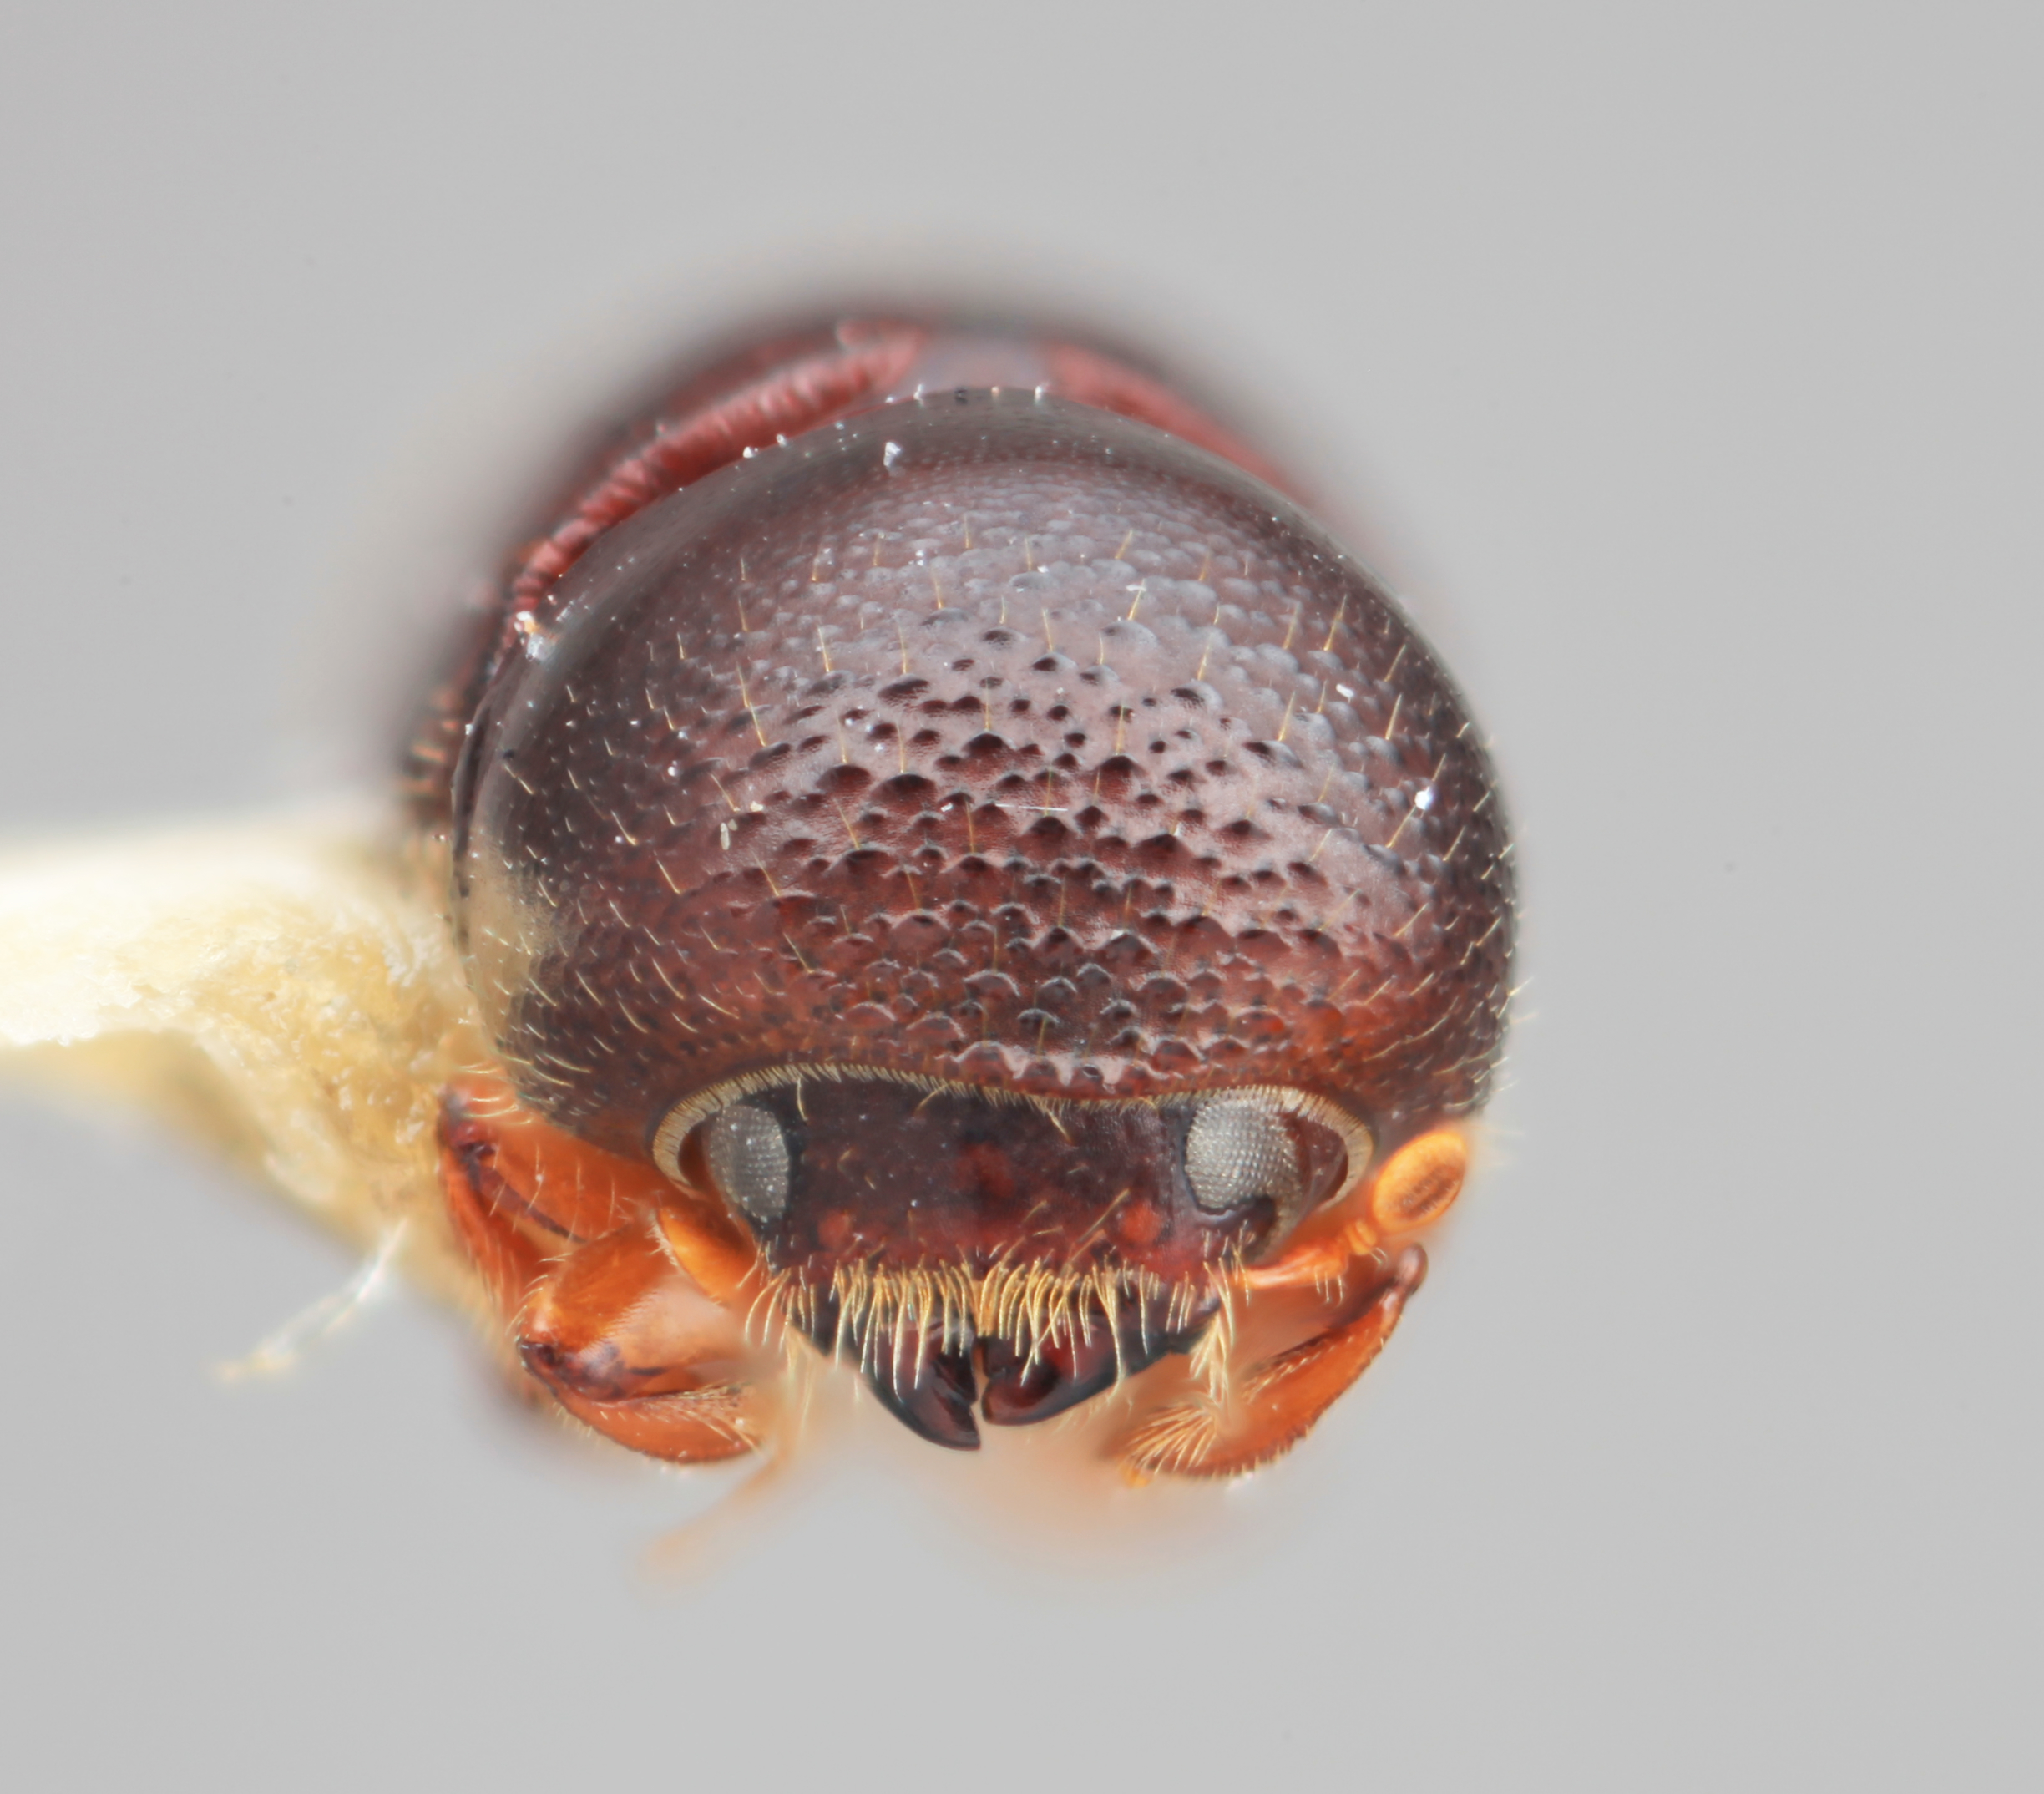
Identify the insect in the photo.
Xyleborus pandulus
